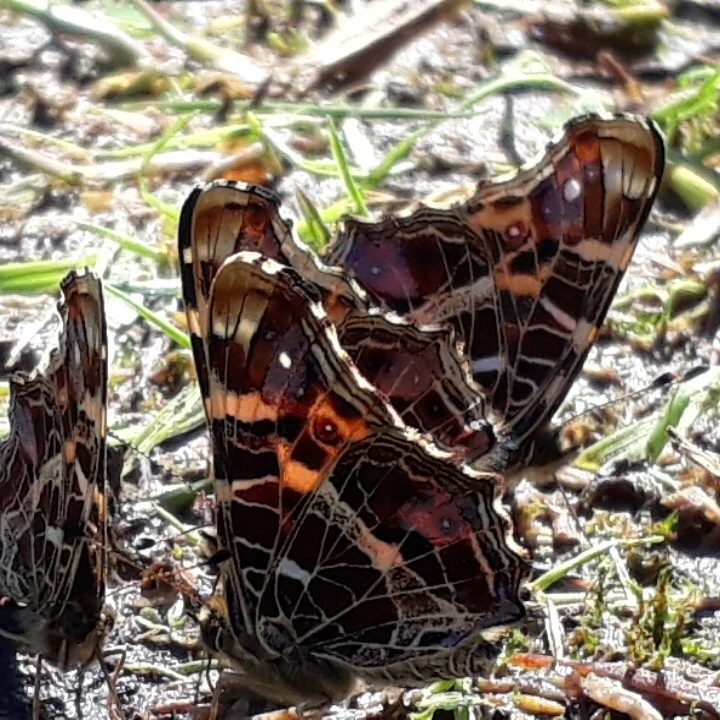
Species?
Araschnia levana
